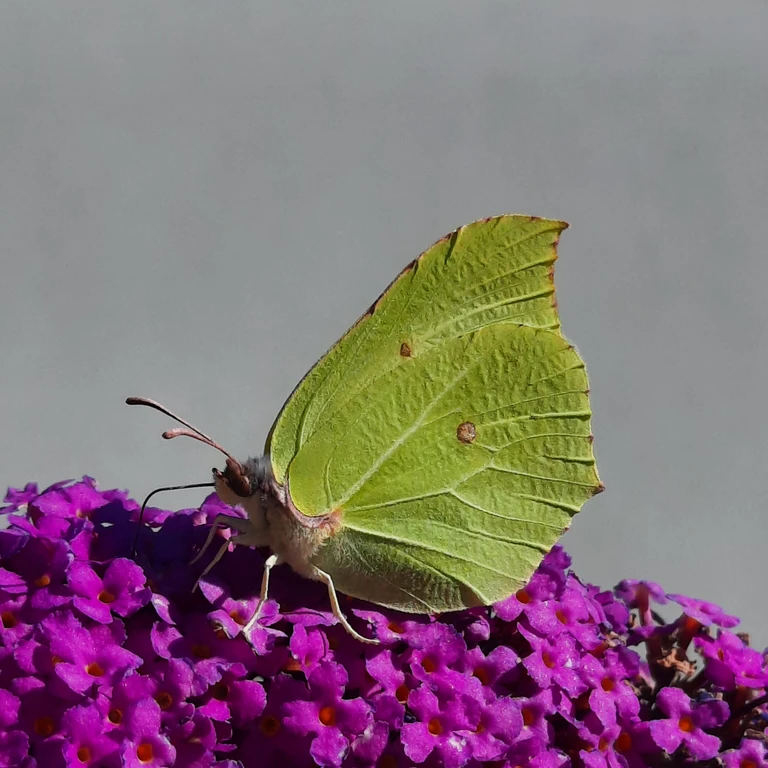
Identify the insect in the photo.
Gonepteryx rhamni
